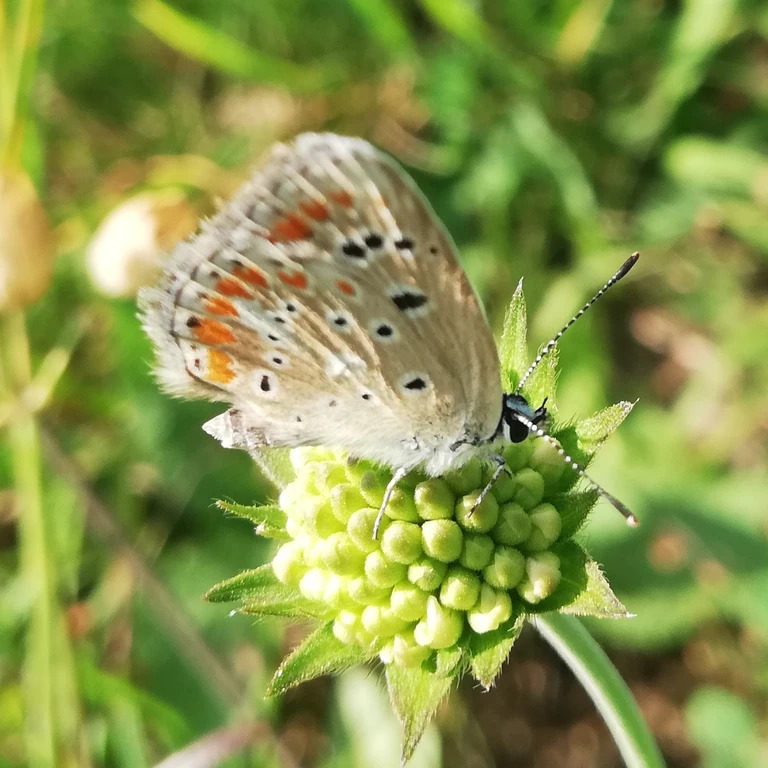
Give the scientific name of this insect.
Polyommatus dorylas
